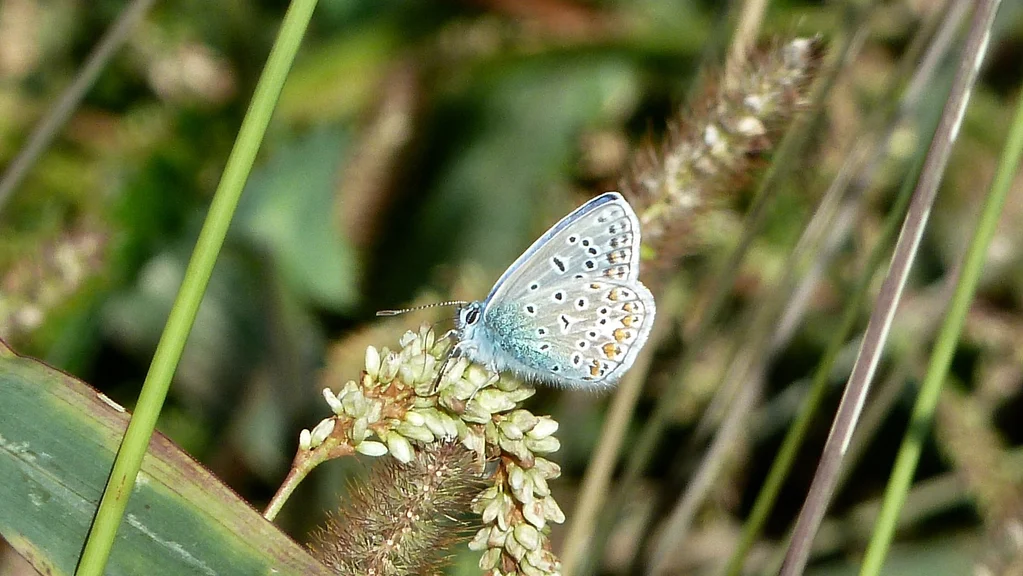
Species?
Polyommatus icarus
